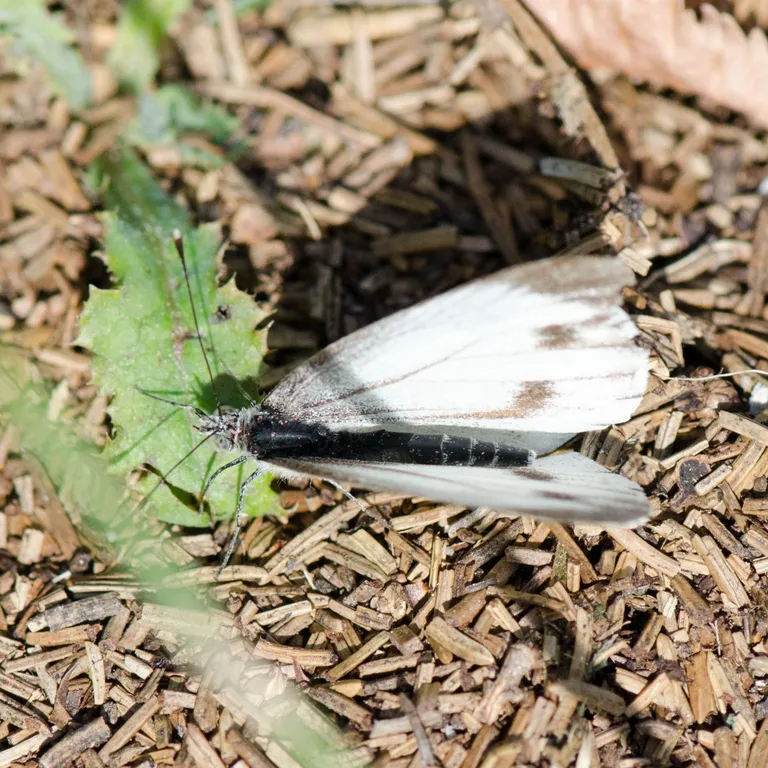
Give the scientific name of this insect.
Pieris napi
